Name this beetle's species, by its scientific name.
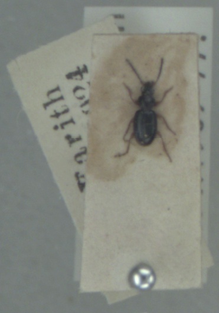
Bembidion gilvipes
